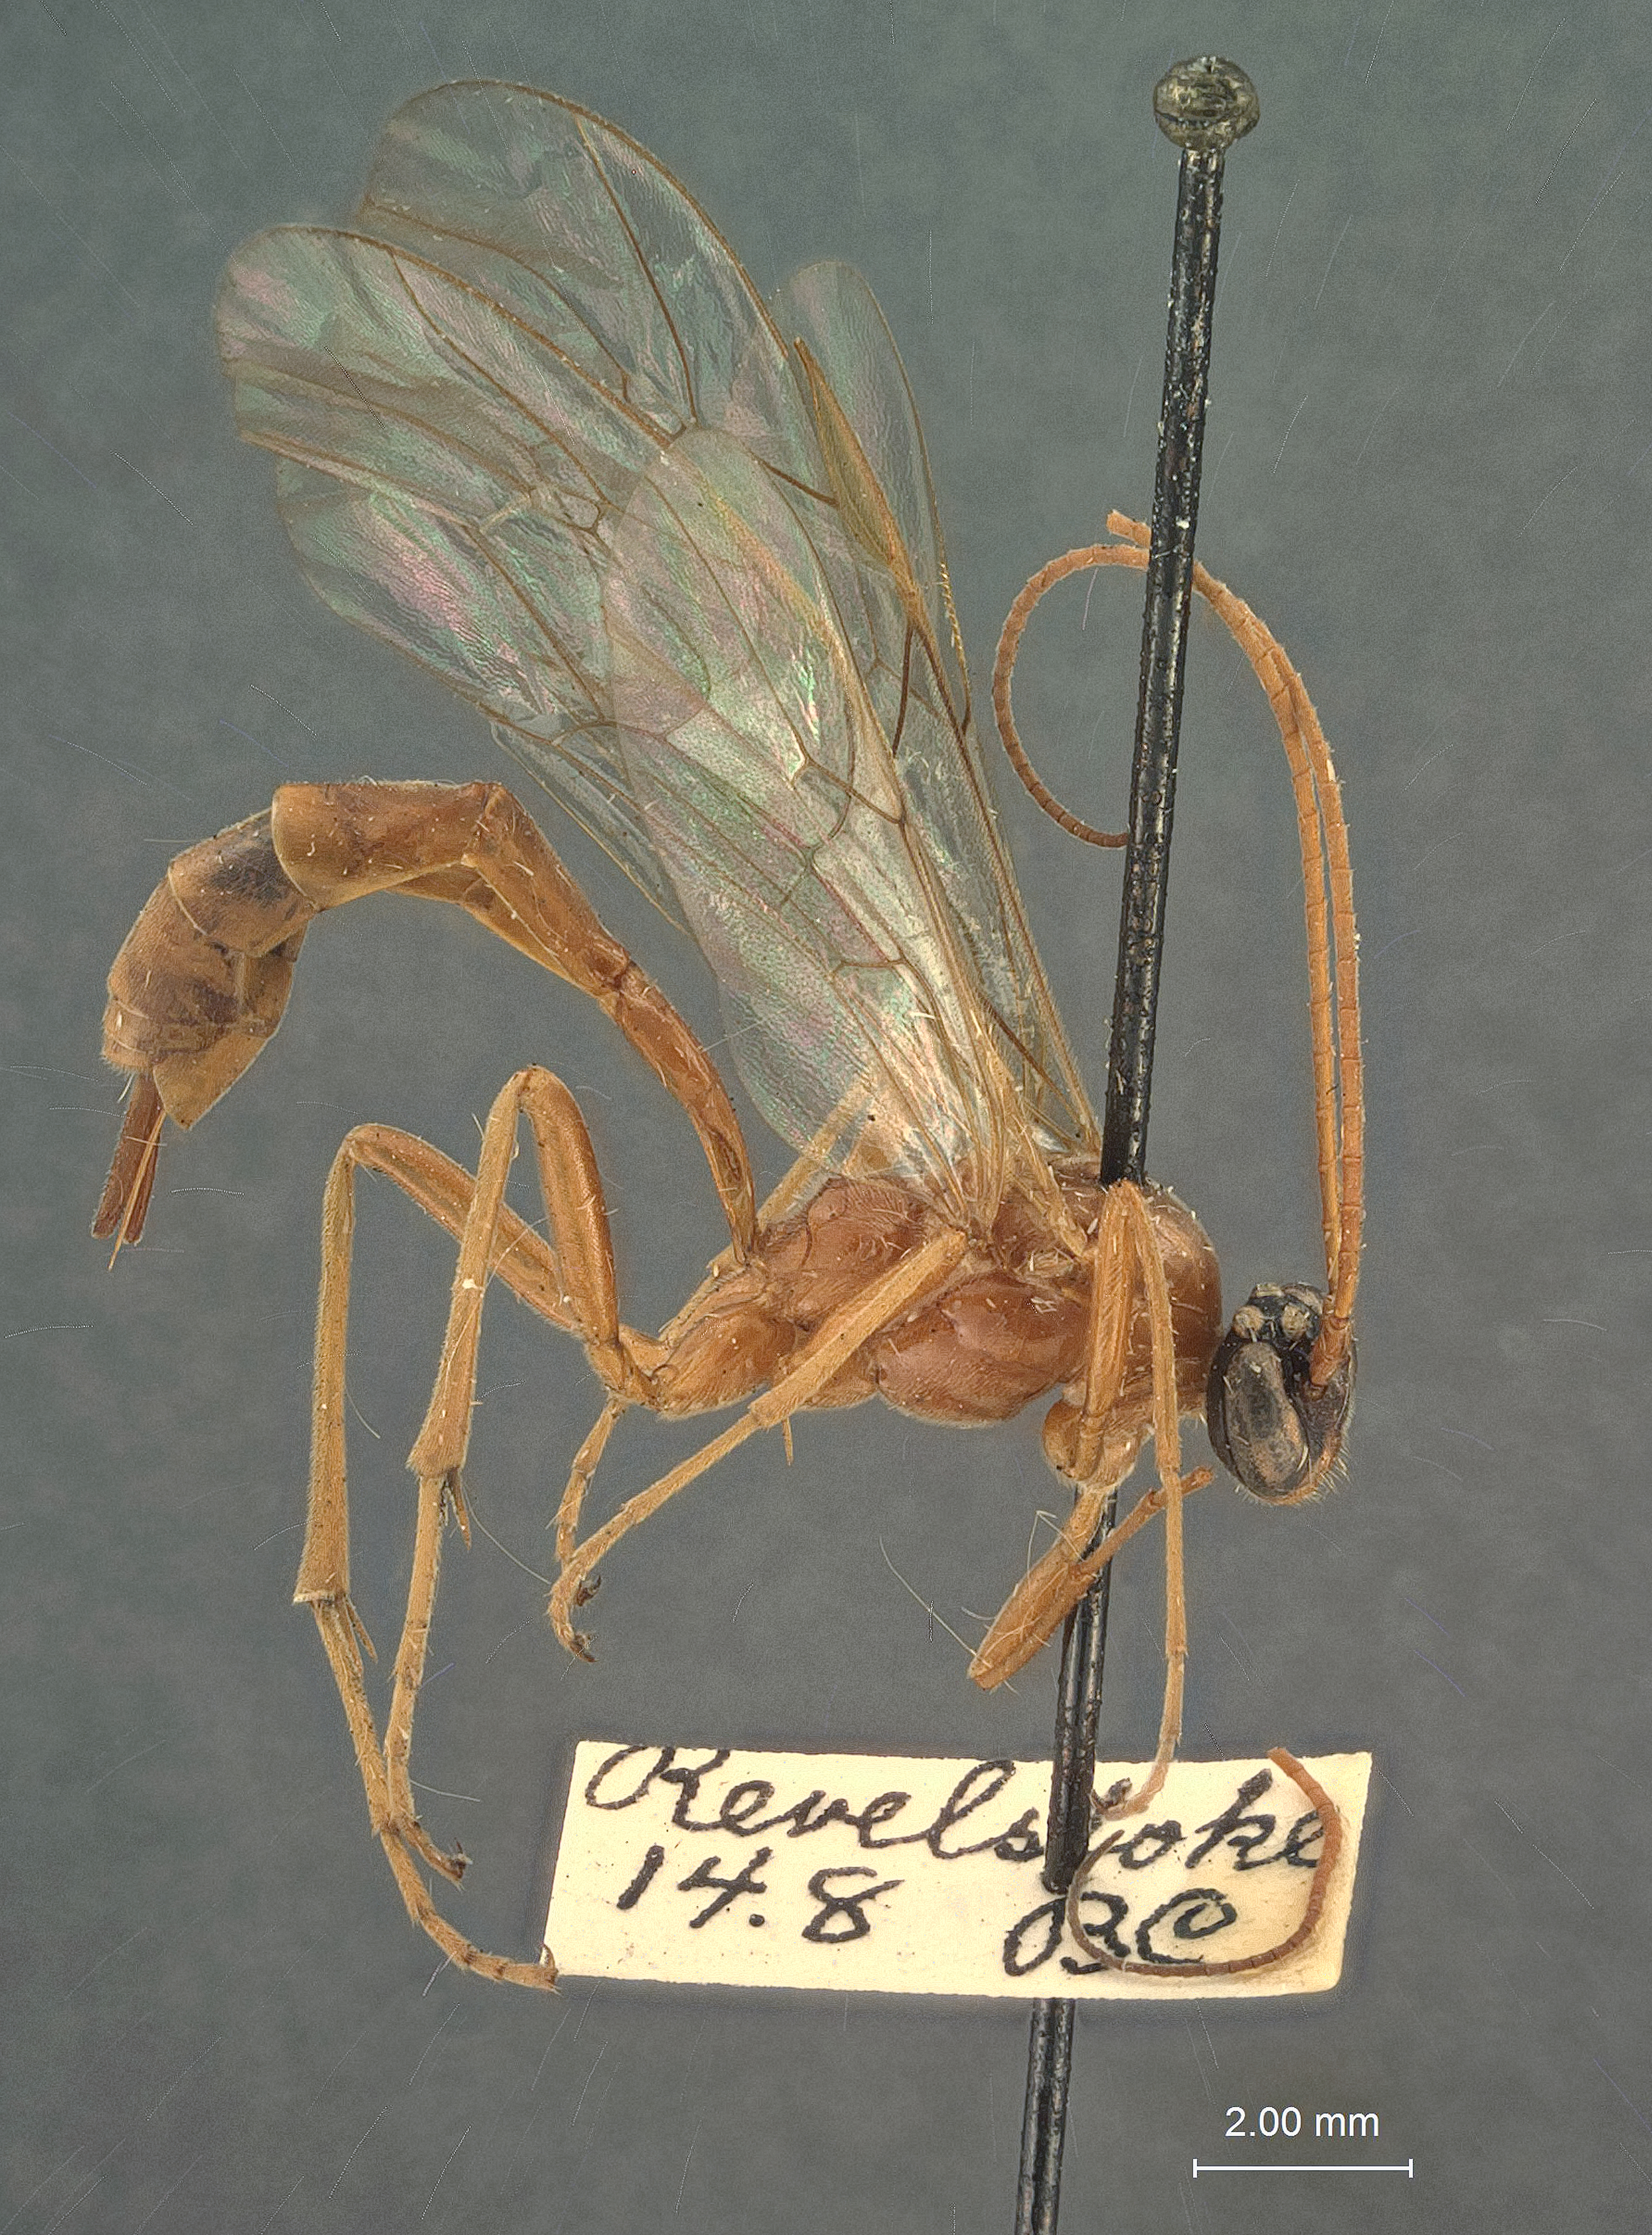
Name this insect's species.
Cidaphus occidentalis
